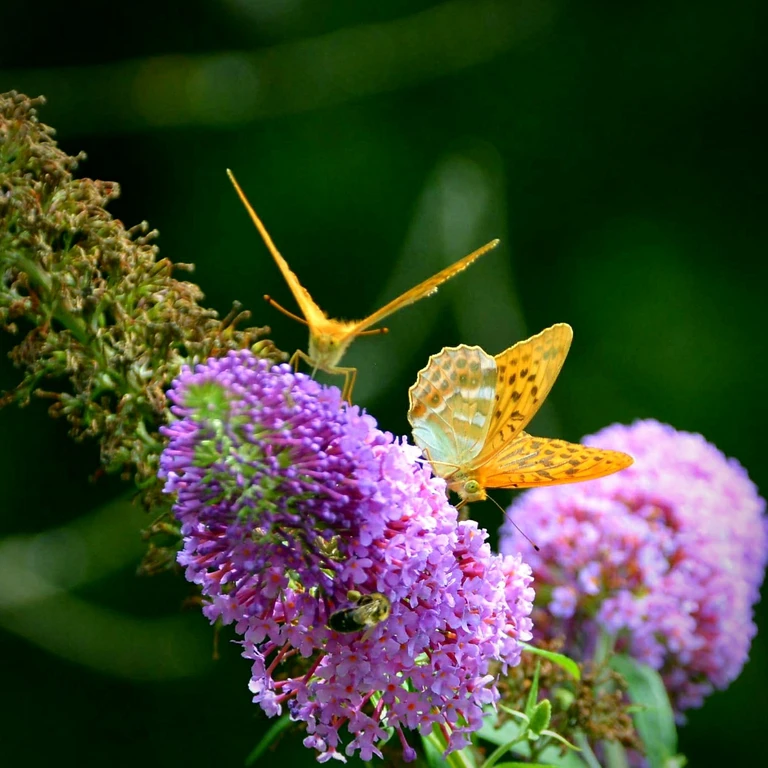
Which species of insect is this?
Argynnis paphia
